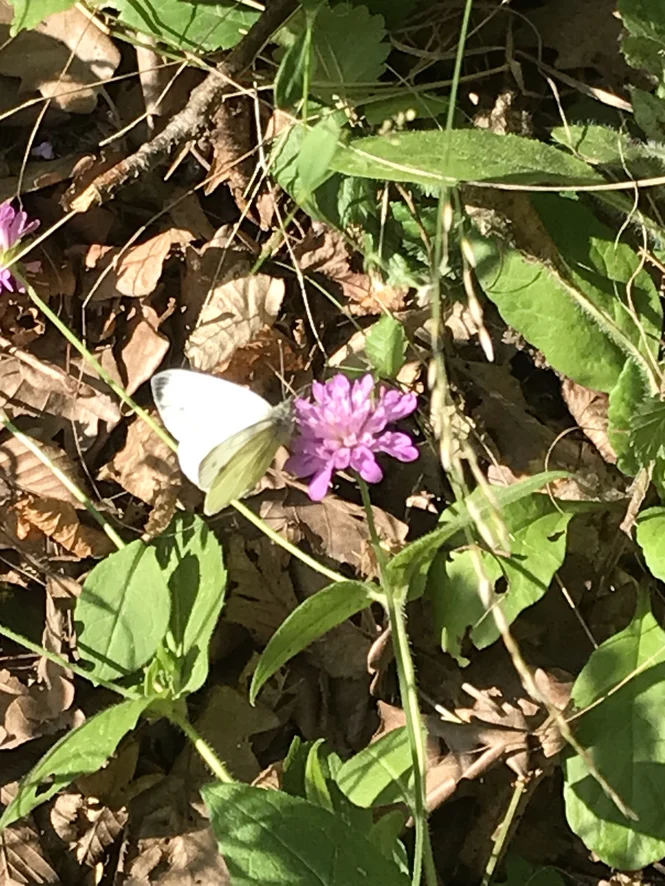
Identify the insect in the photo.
Pieris napi
